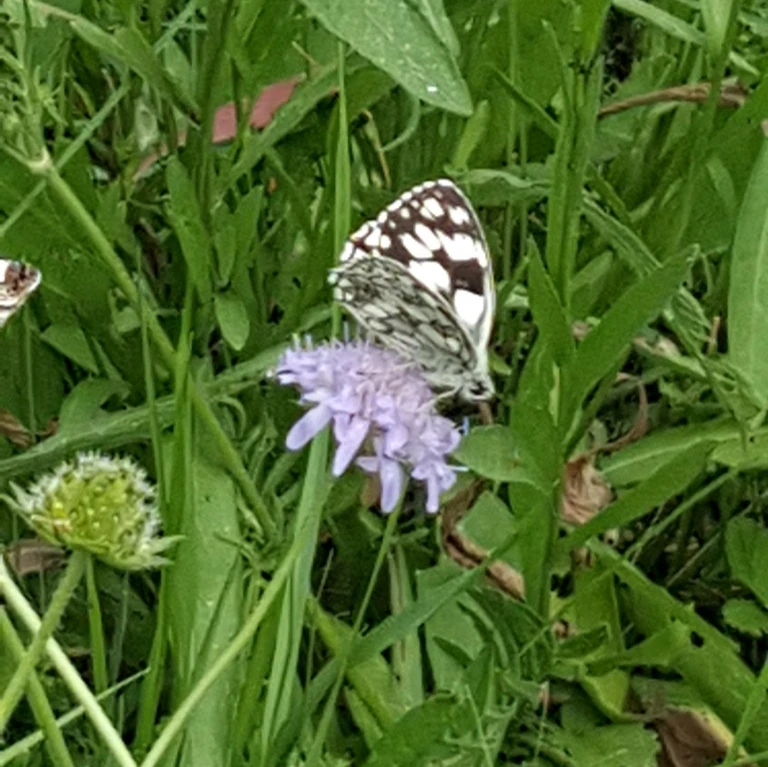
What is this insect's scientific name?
Melanargia galathea
